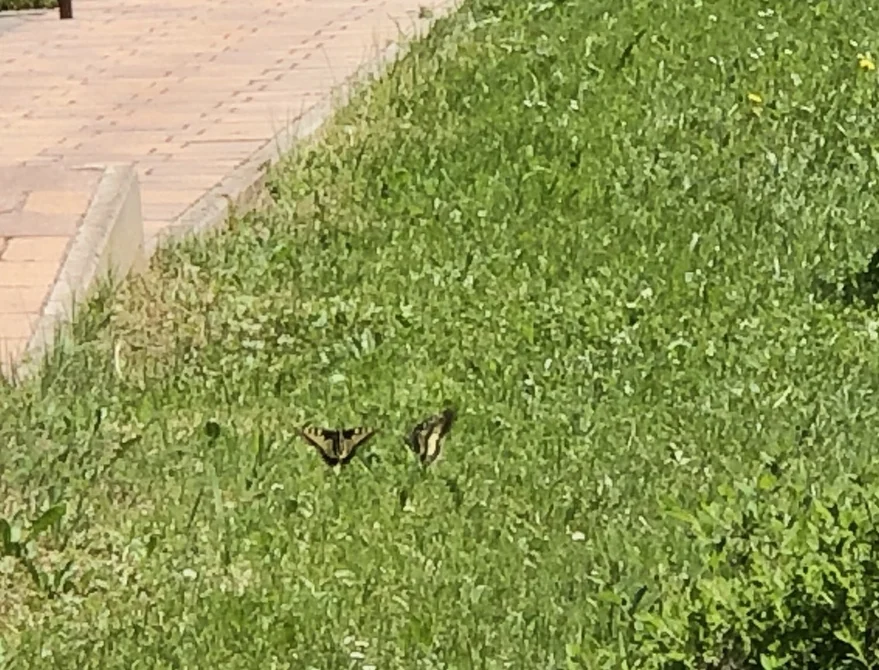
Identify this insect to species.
Papilio machaon
